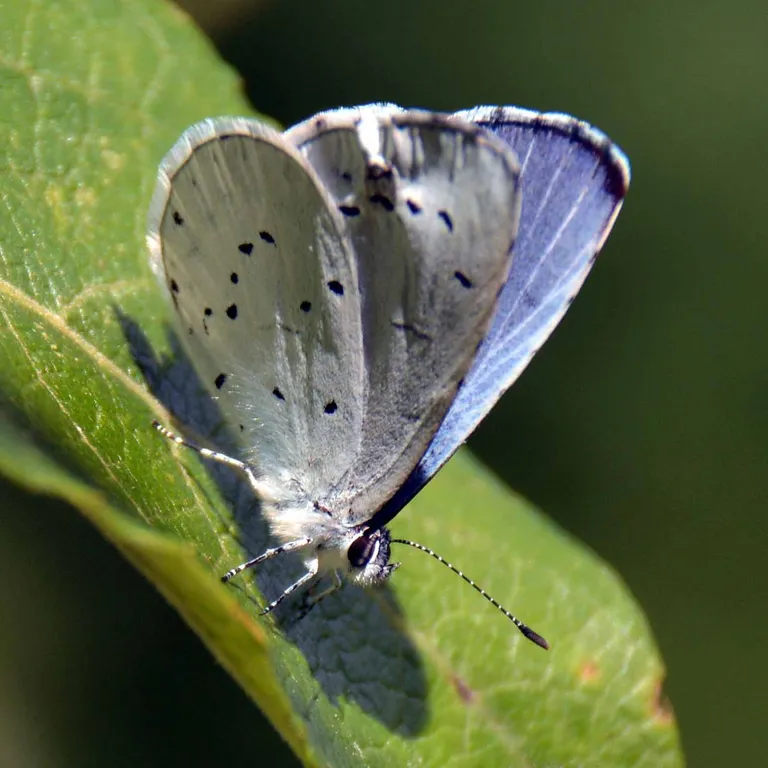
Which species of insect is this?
Celastrina argiolus
